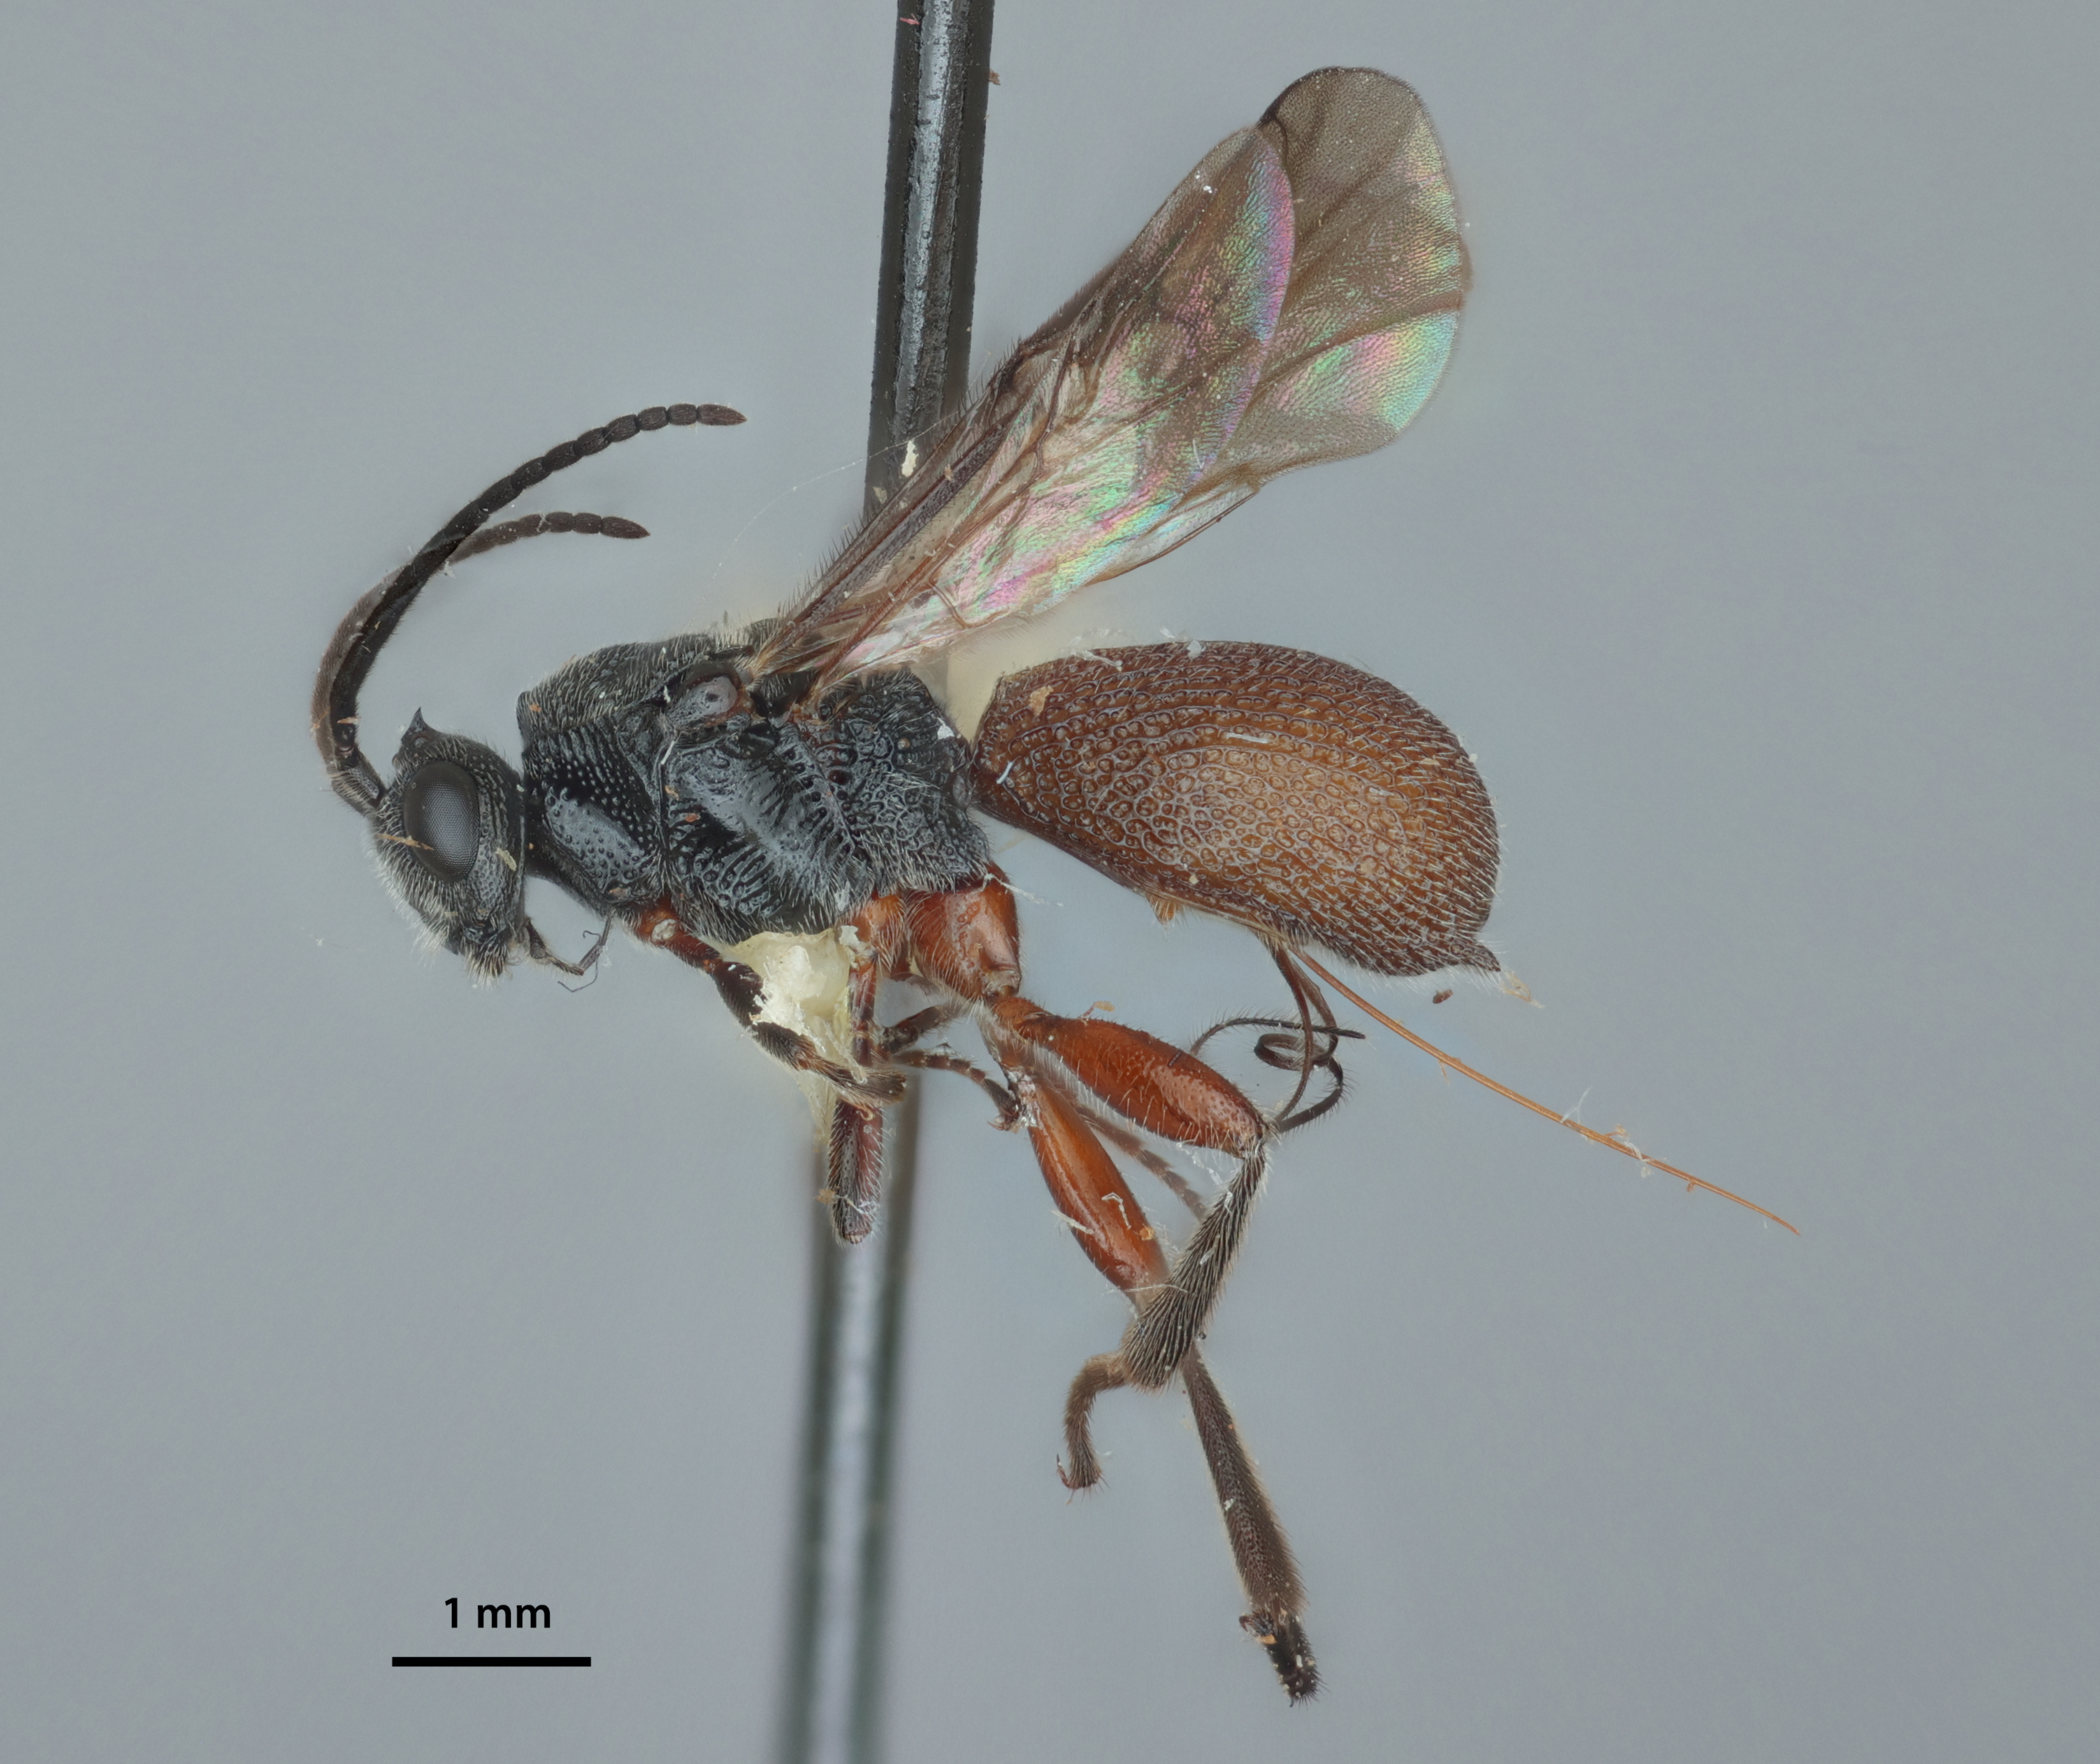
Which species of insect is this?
Urosigalphus subtropicus
